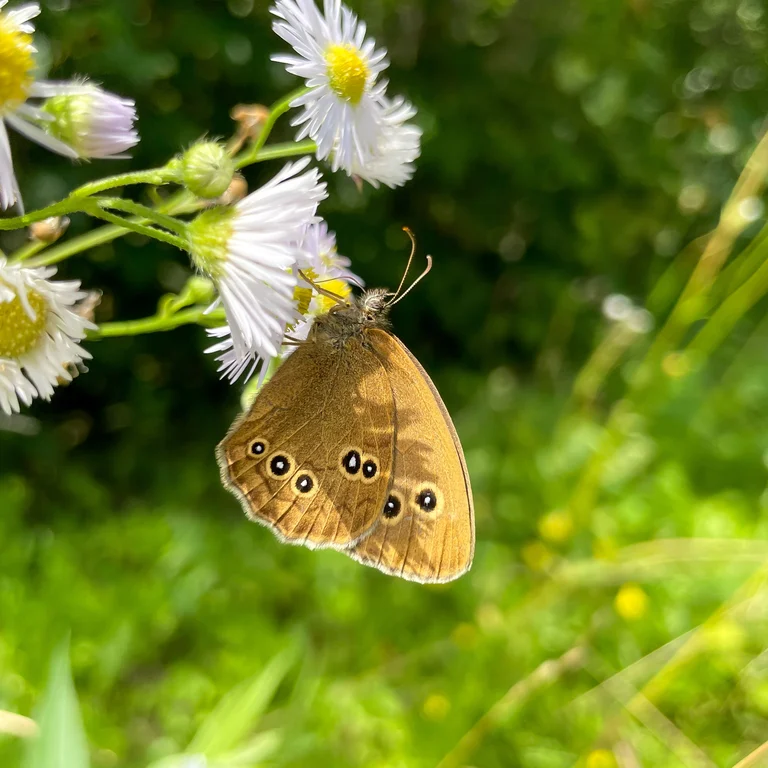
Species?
Aphantopus hyperantus
